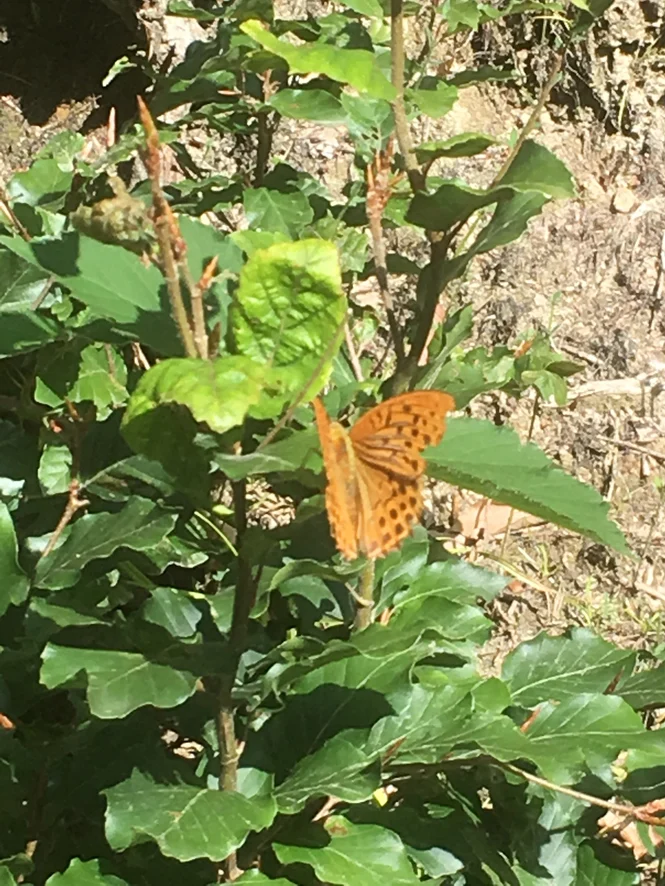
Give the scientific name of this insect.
Argynnis paphia
